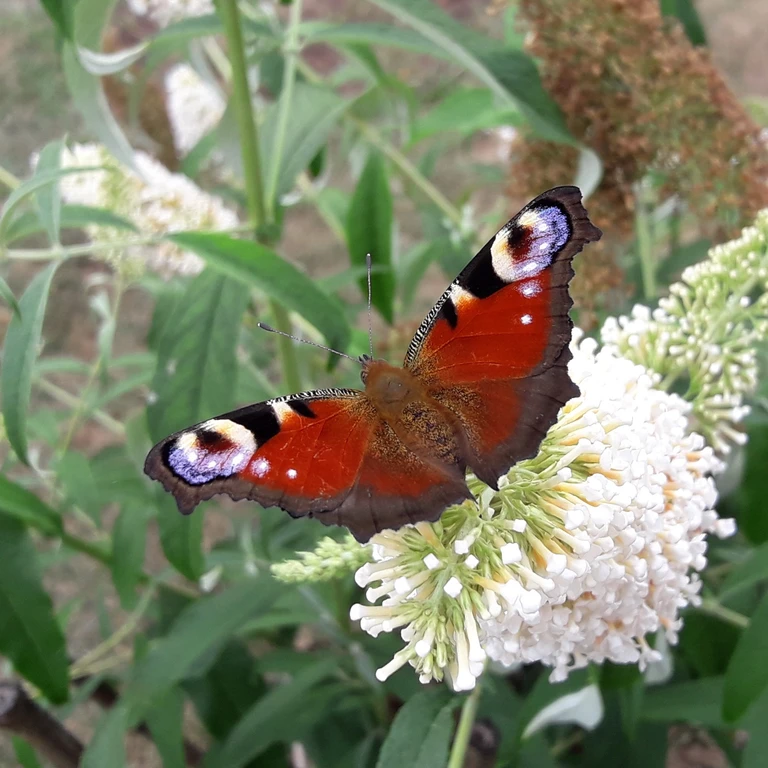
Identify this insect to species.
Aglais io
